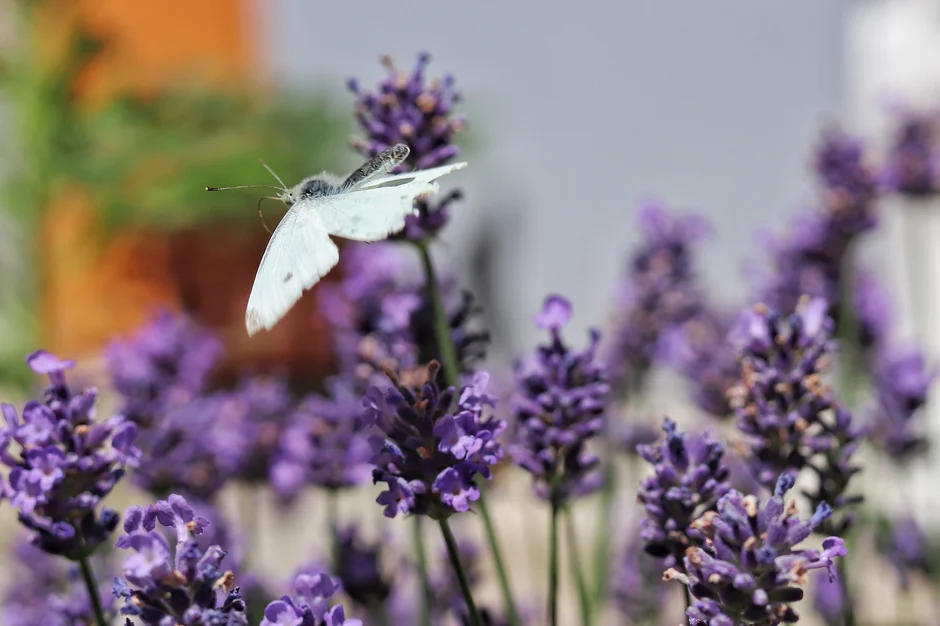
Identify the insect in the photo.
Pieris rapae
